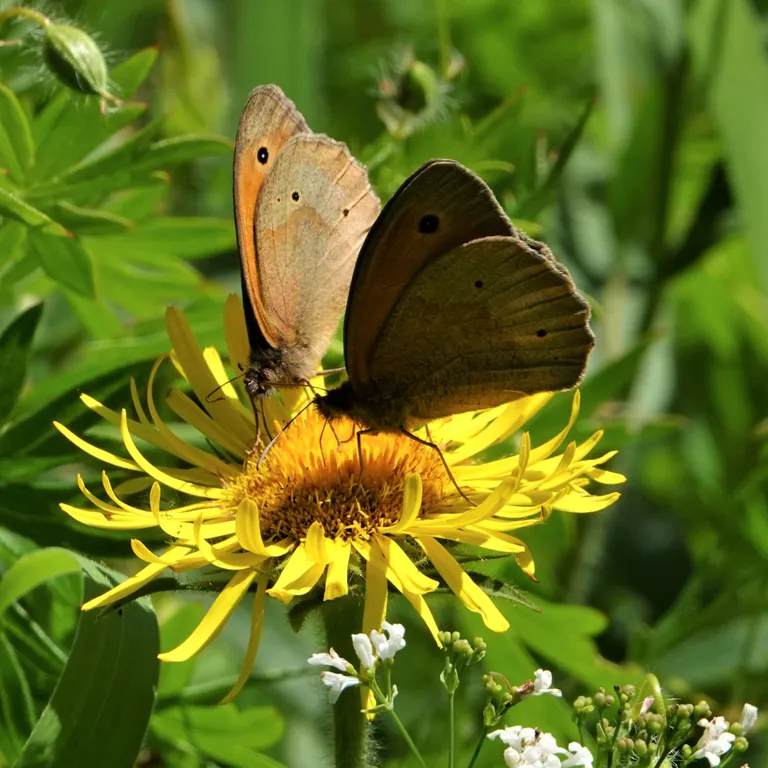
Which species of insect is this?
Maniola jurtina
